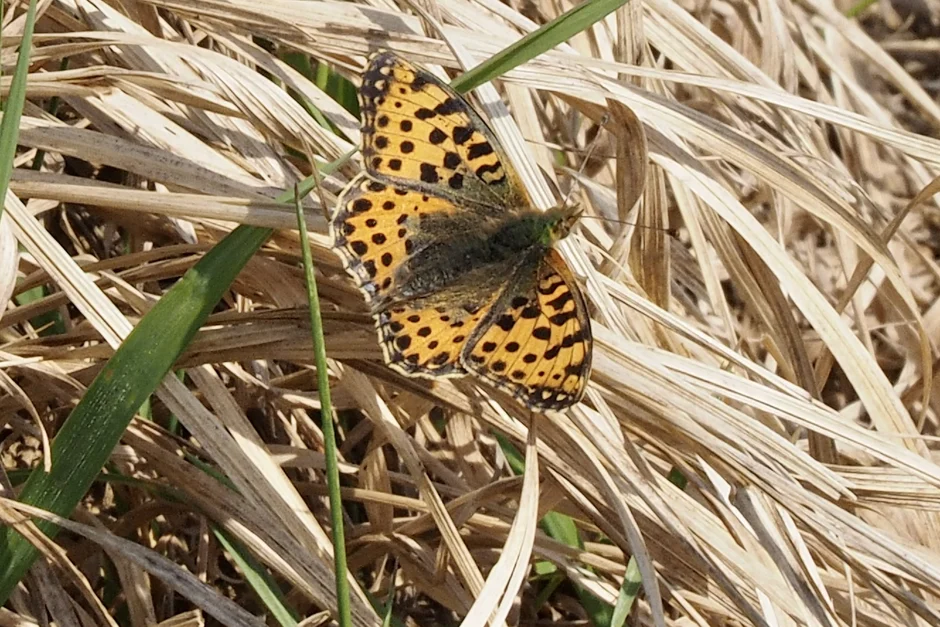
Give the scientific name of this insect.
Issoria lathonia
